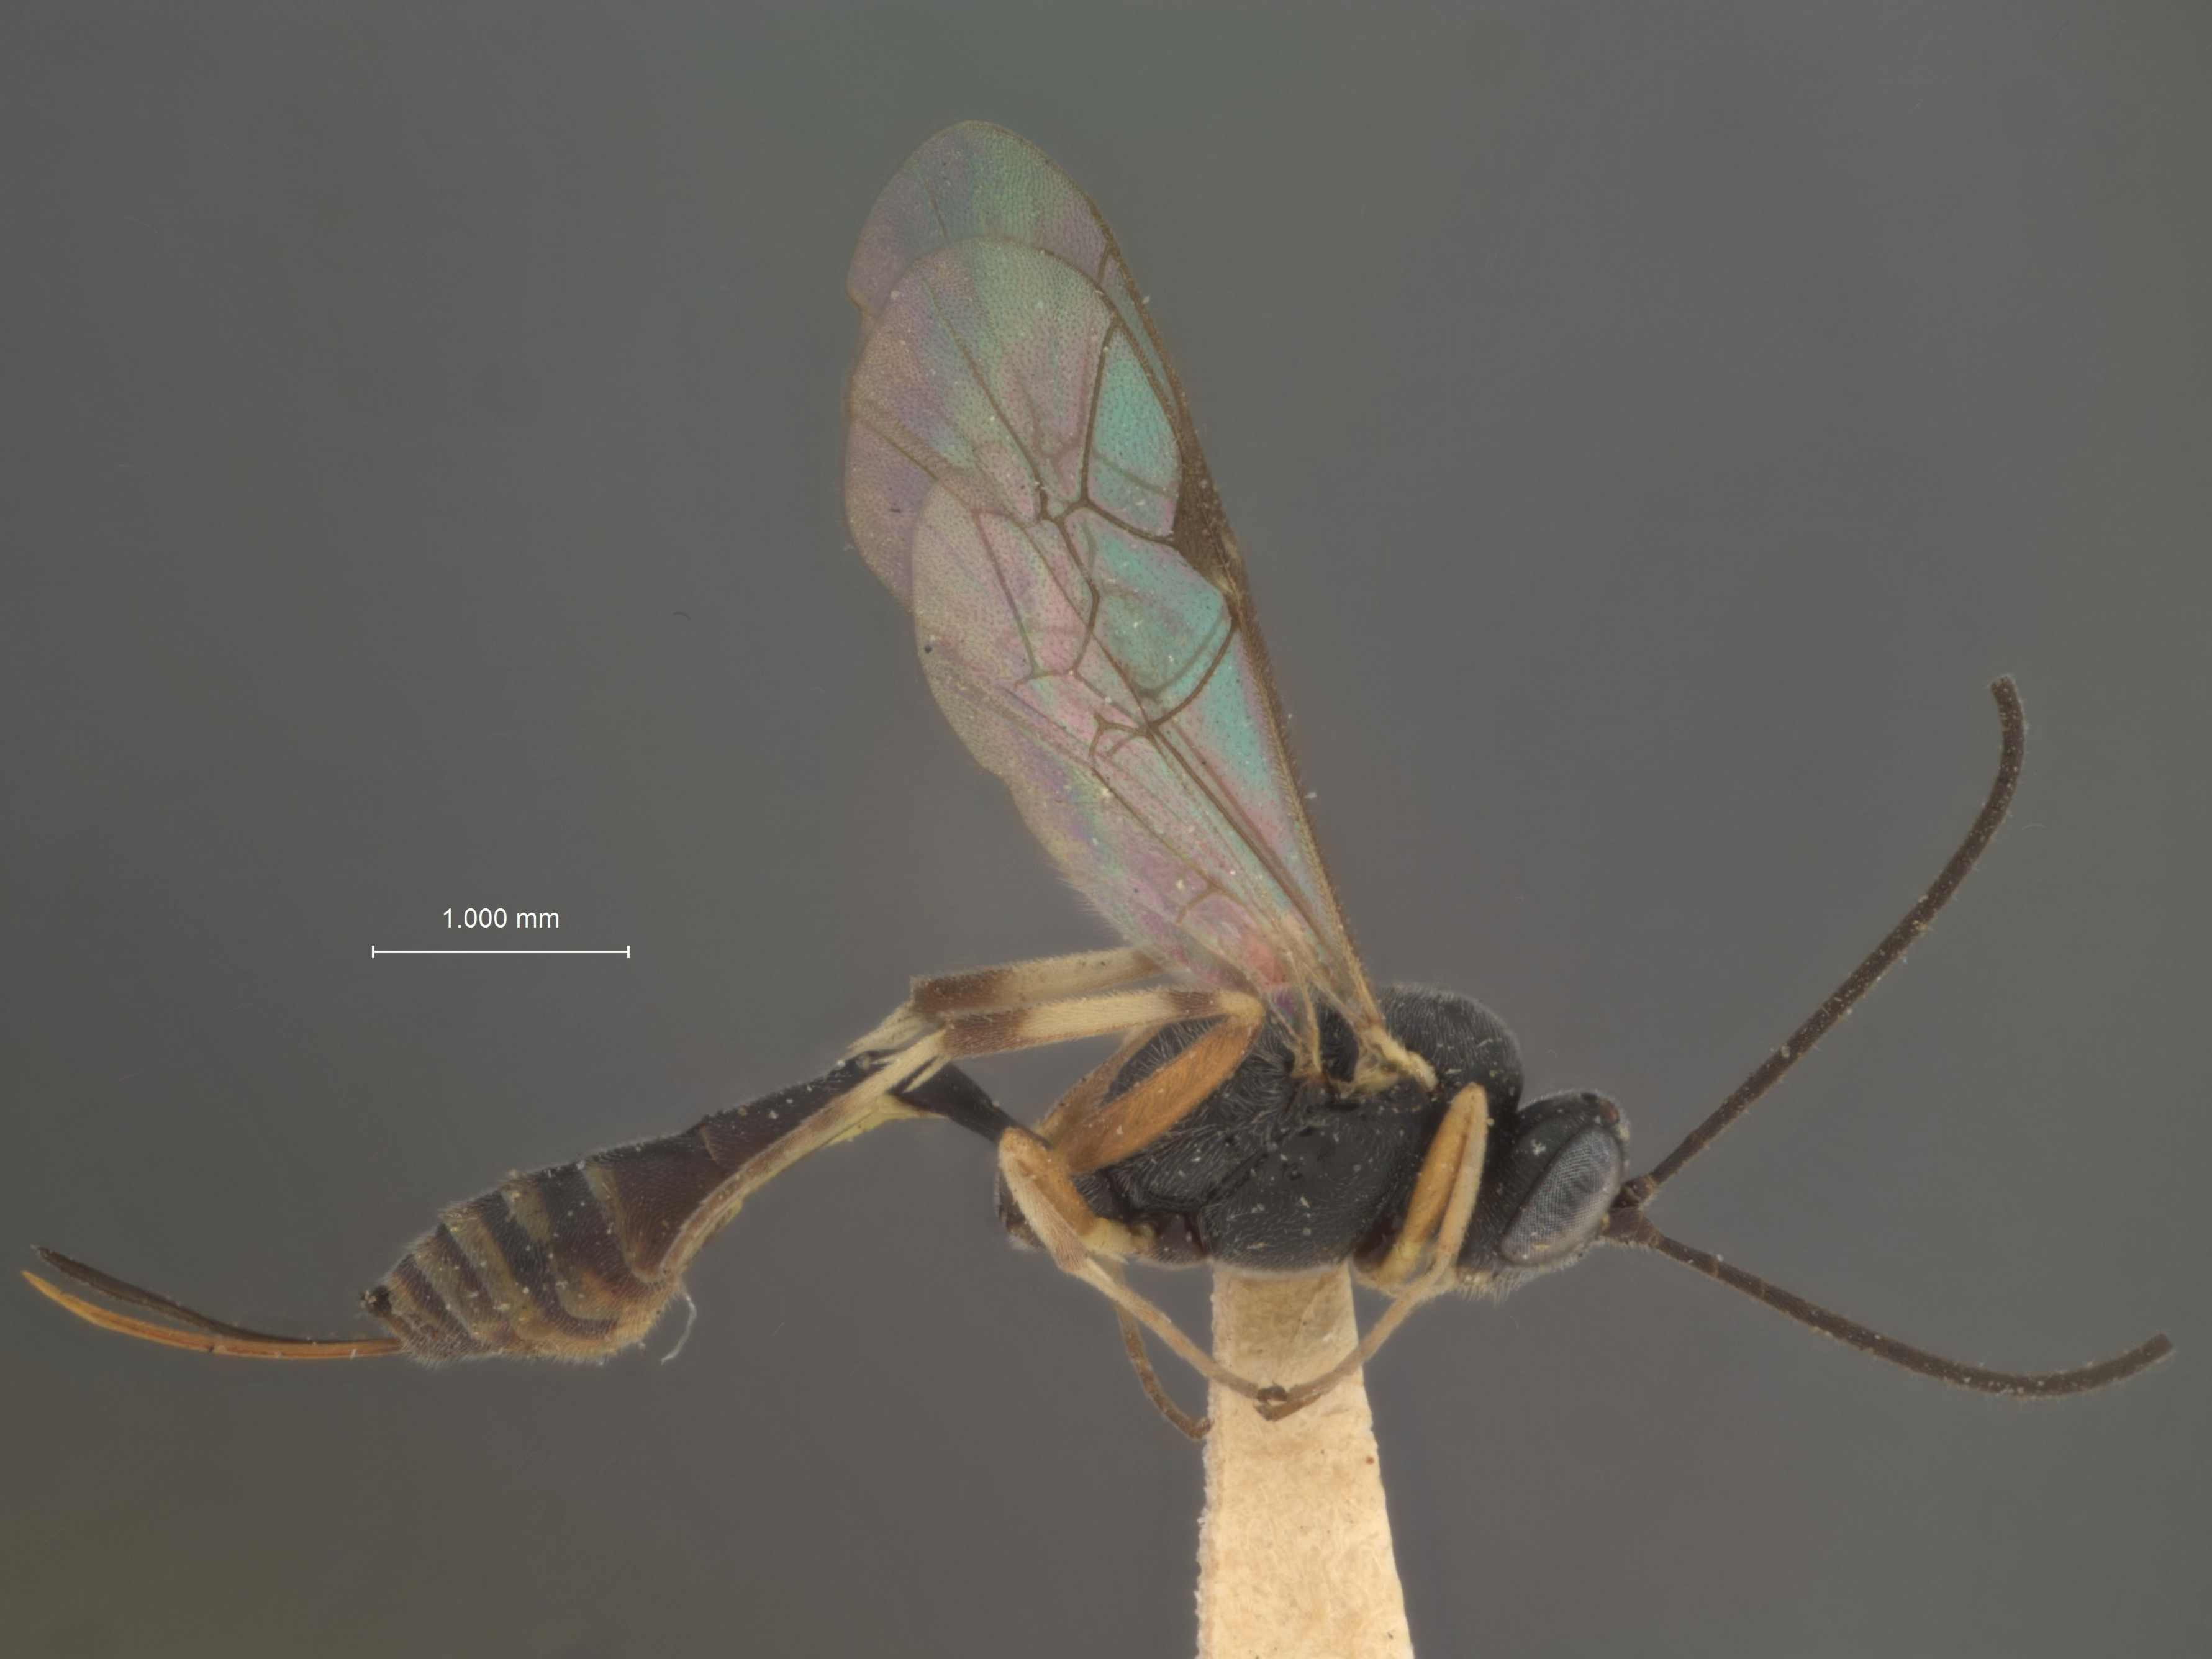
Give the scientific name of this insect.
Omorgus phthorimaeae
